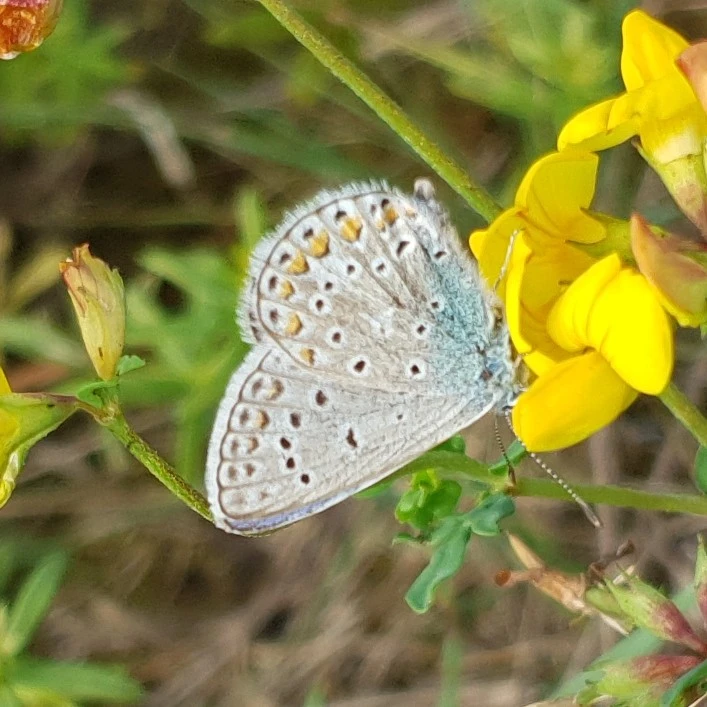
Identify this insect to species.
Polyommatus icarus
